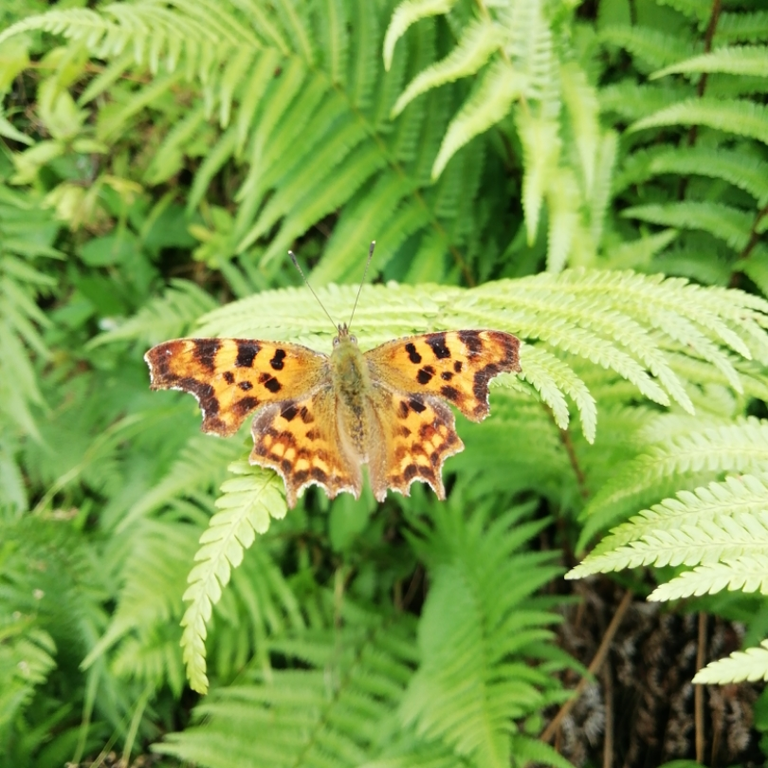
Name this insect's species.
Polygonia c-album
